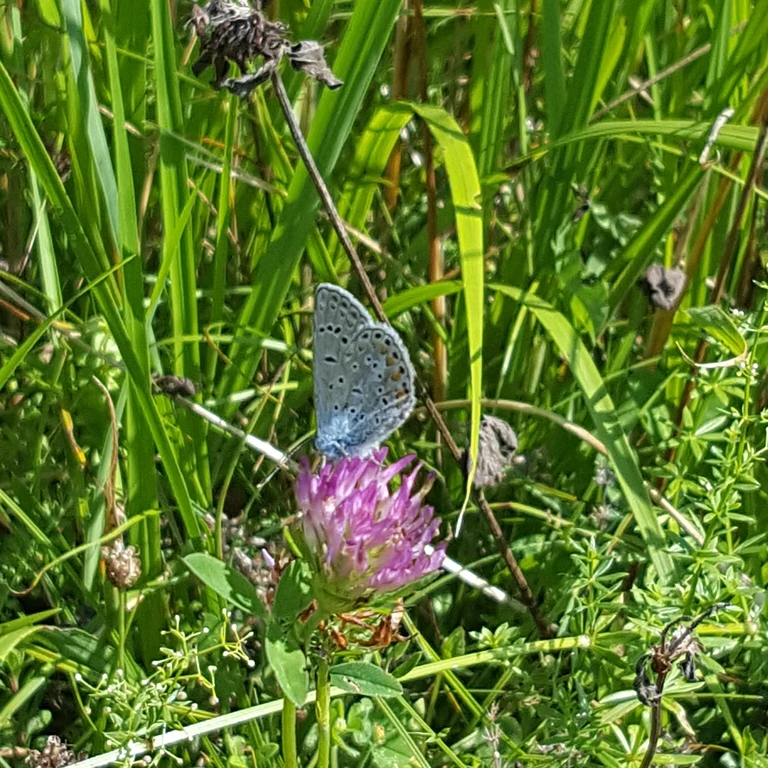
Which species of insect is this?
Polyommatus icarus
